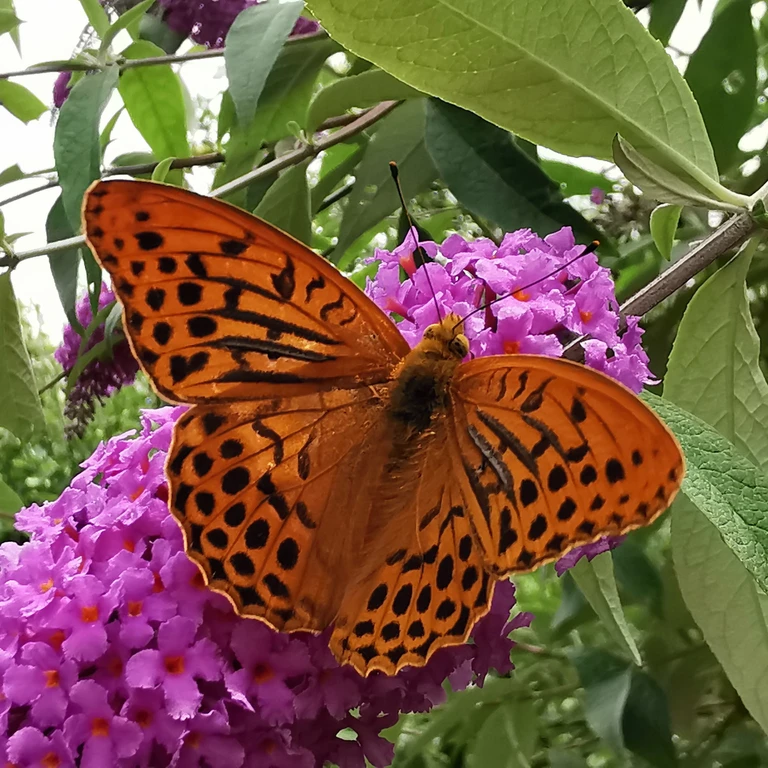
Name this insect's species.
Argynnis paphia
